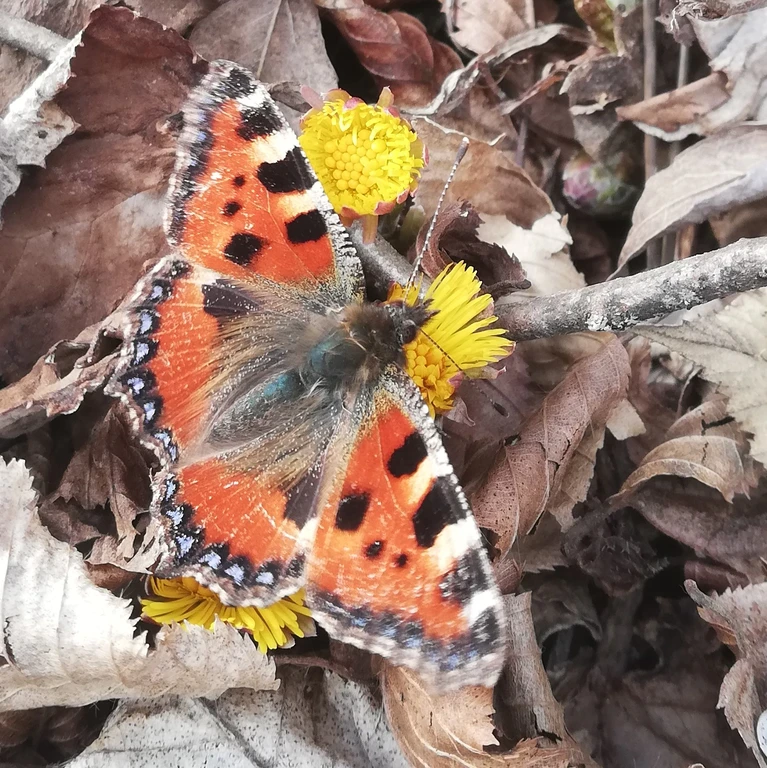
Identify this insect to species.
Aglais urticae
